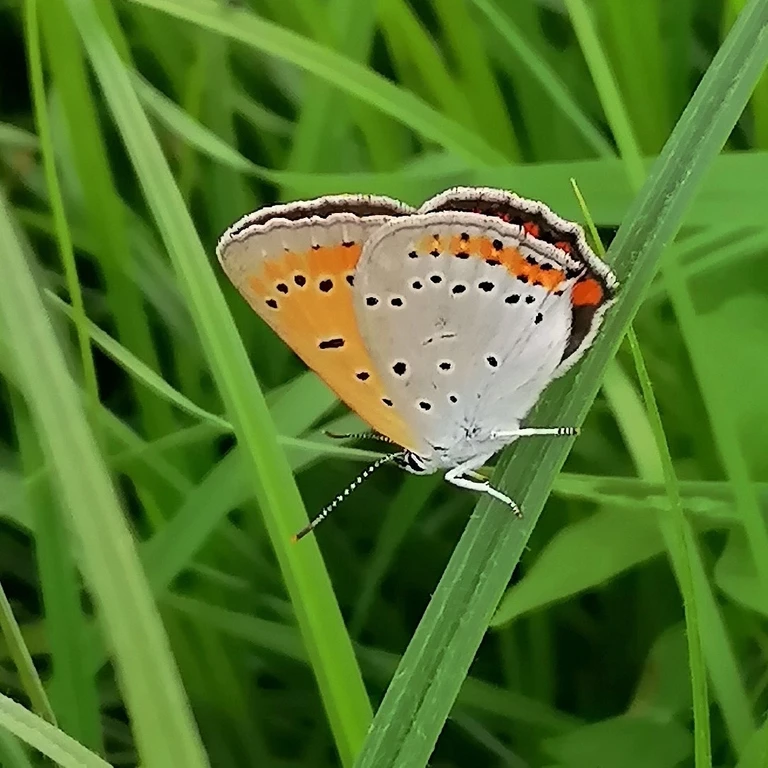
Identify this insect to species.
Lycaena dispar
